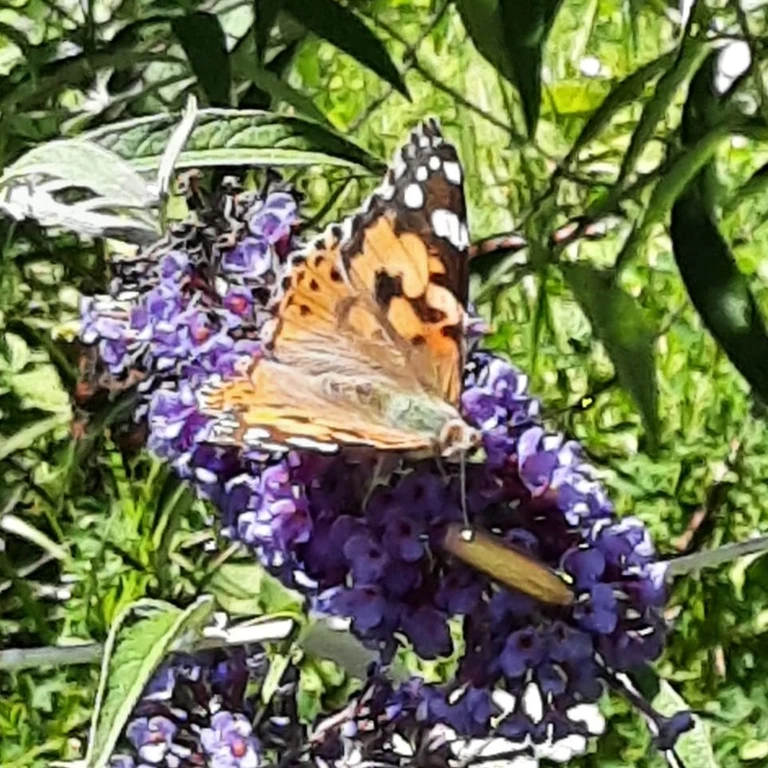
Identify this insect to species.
Vanessa cardui
